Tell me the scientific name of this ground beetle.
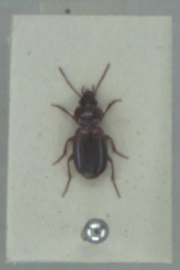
Masoreus wetterhallii
